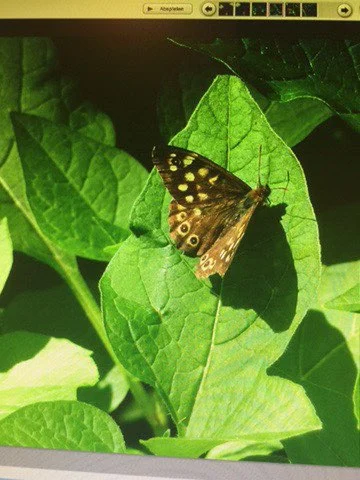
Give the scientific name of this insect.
Pararge aegeria
